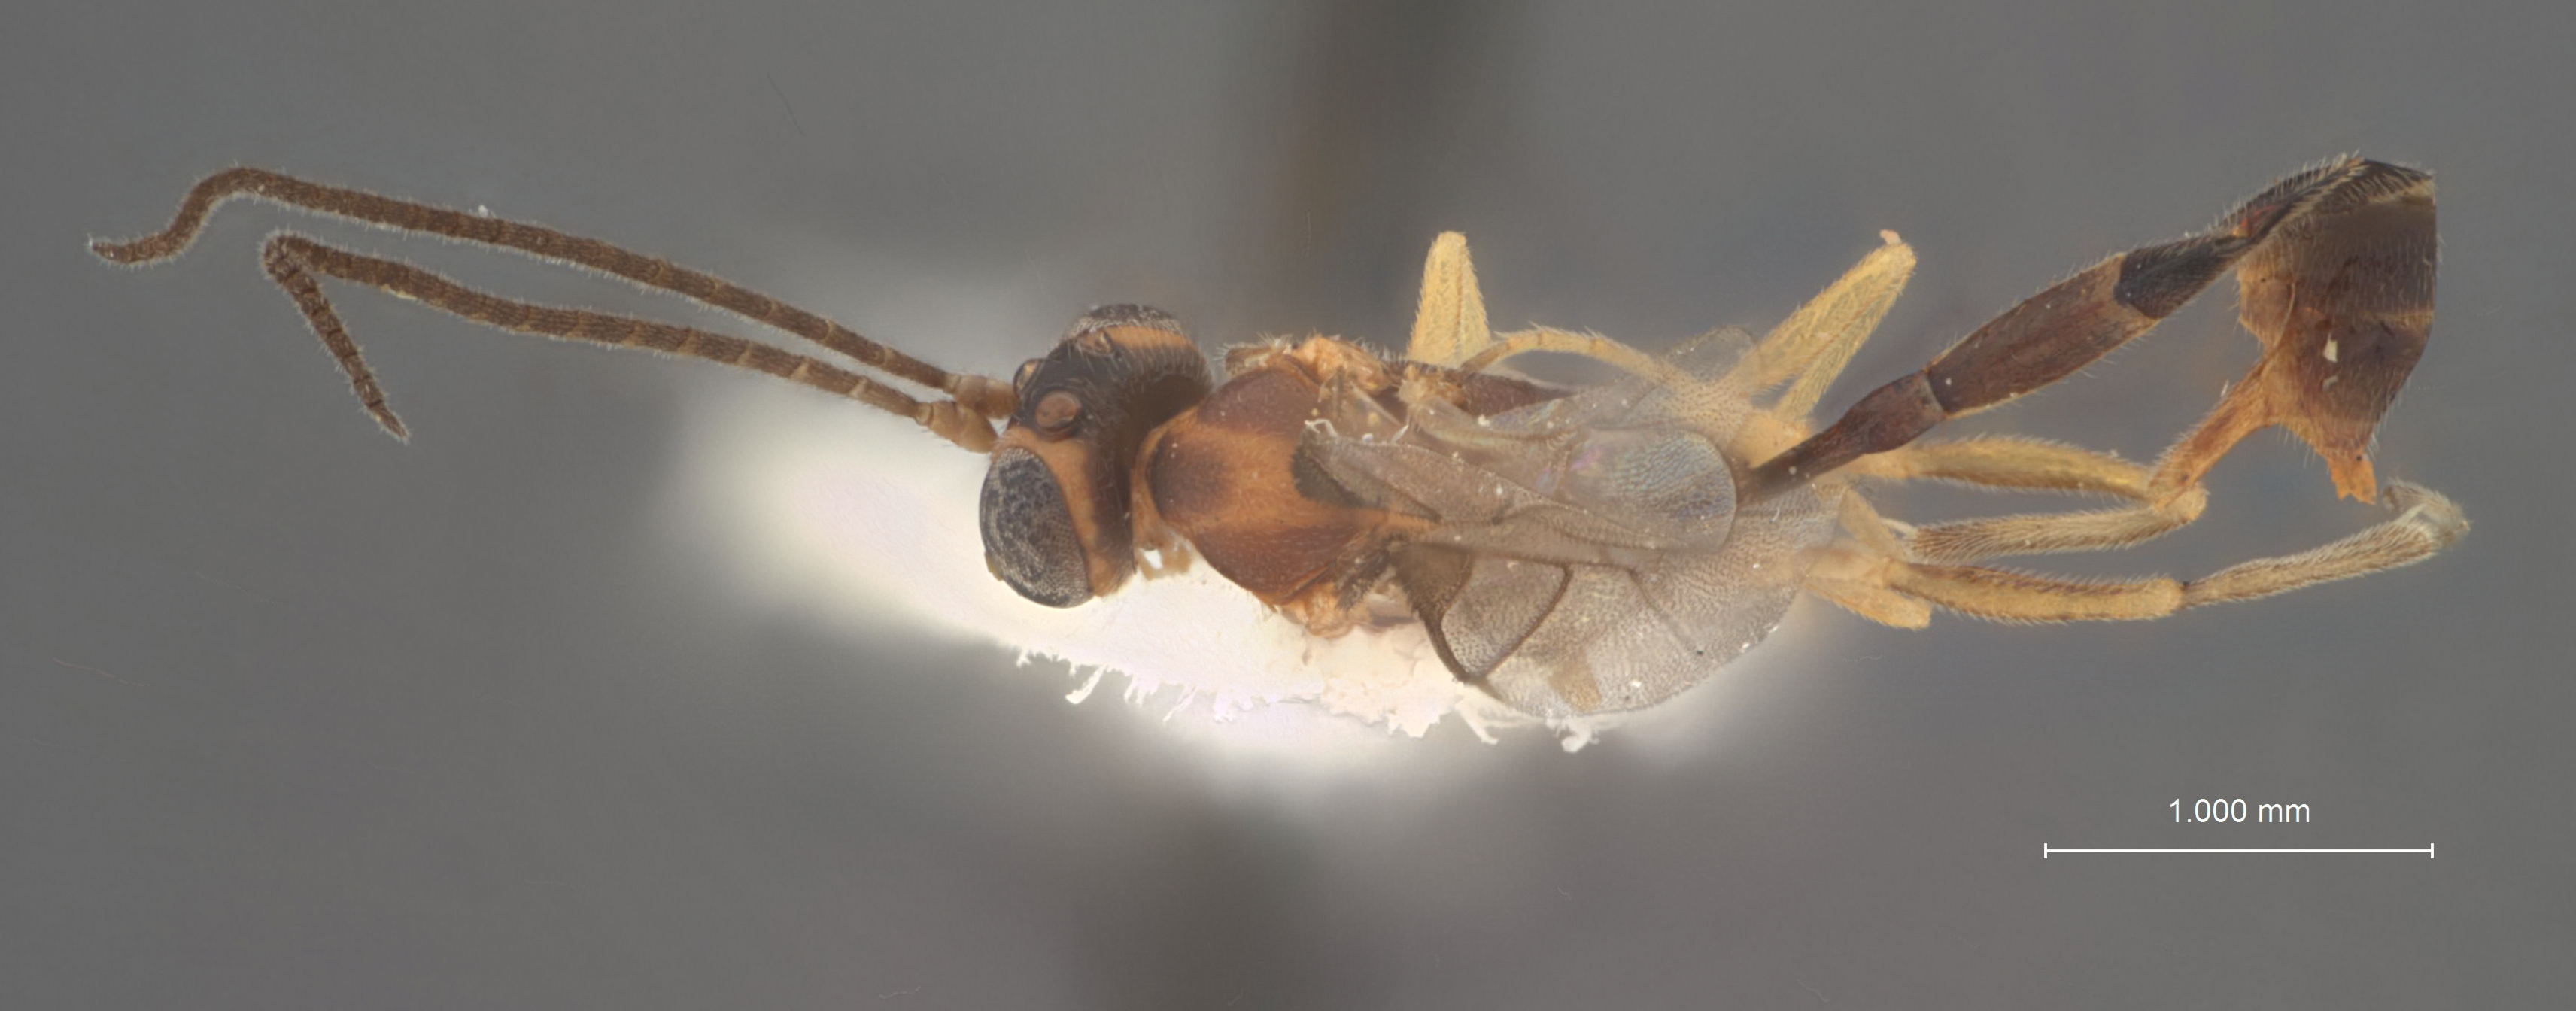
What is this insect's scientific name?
Temelucha marylandica
